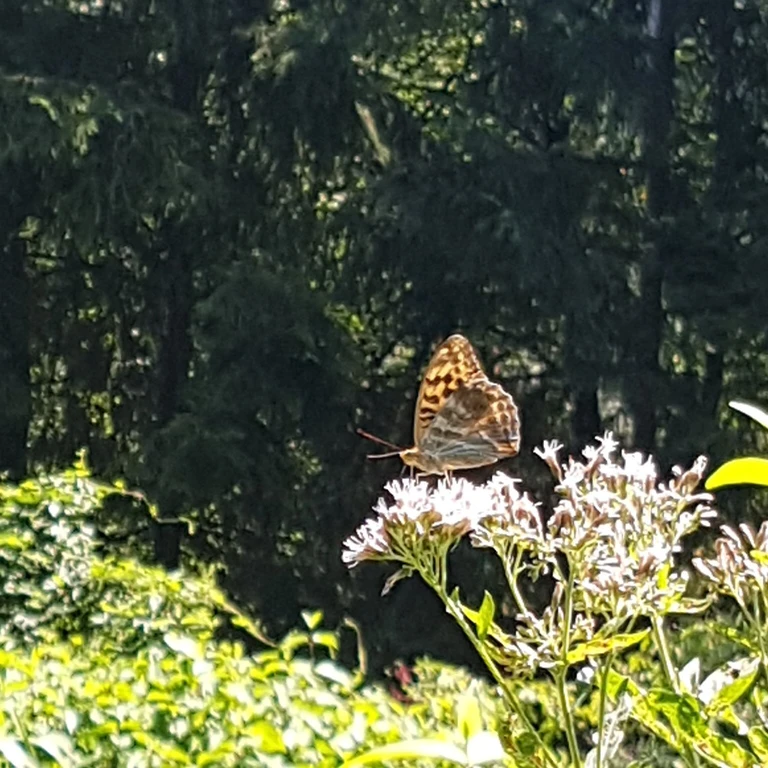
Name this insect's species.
Argynnis paphia
